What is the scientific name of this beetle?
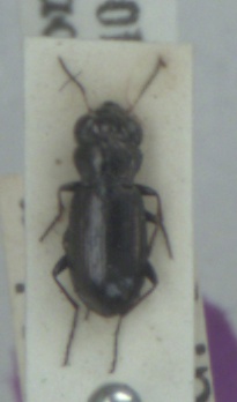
Notiophilus germinyi
